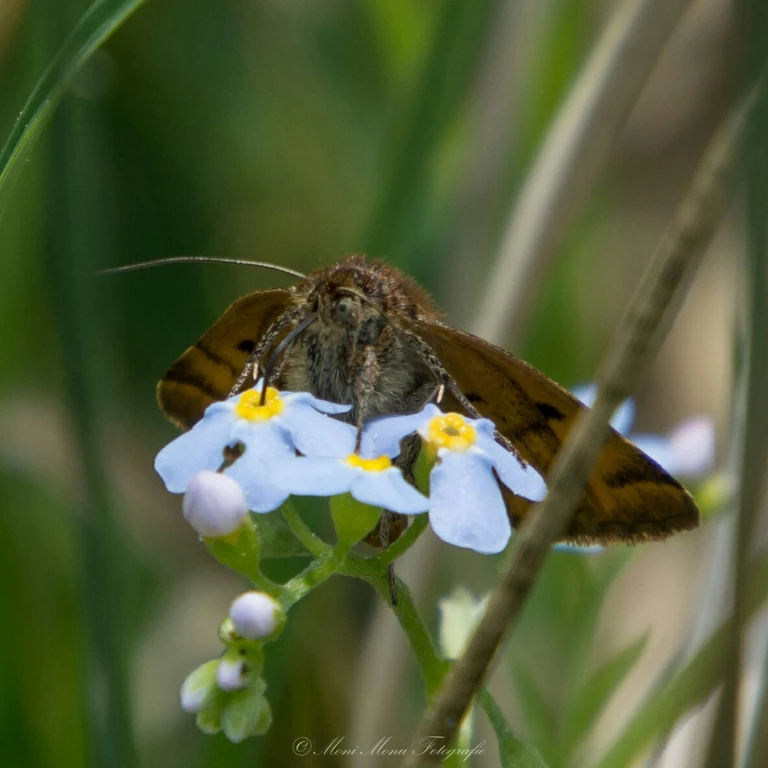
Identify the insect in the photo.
Euclidia glyphica
